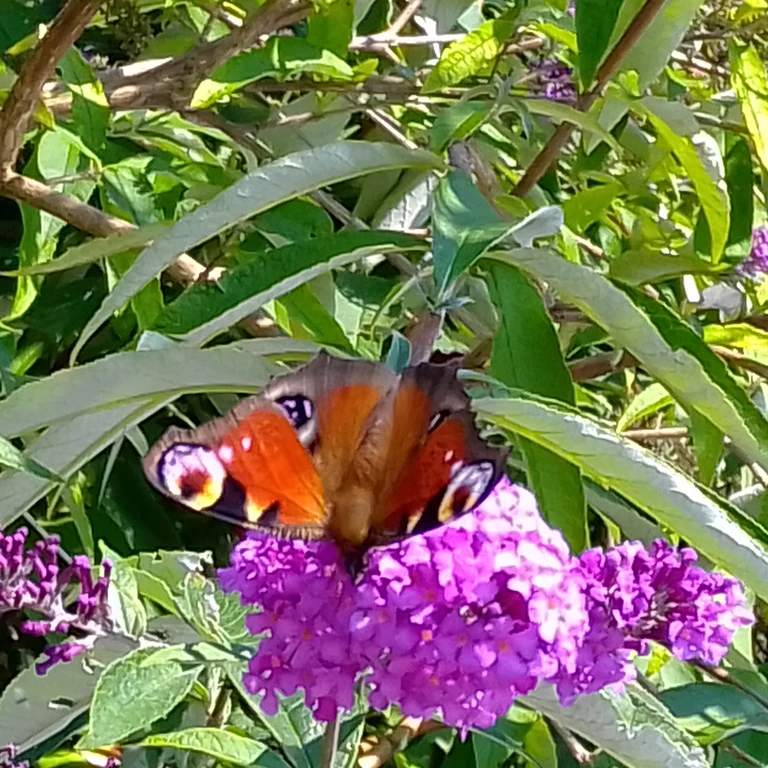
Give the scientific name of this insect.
Aglais io
